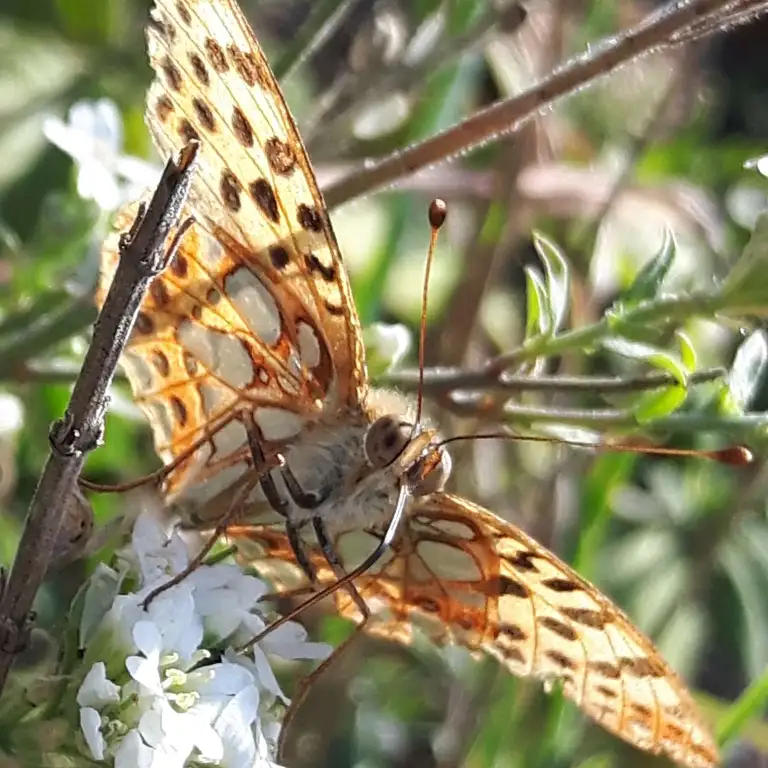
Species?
Issoria lathonia
